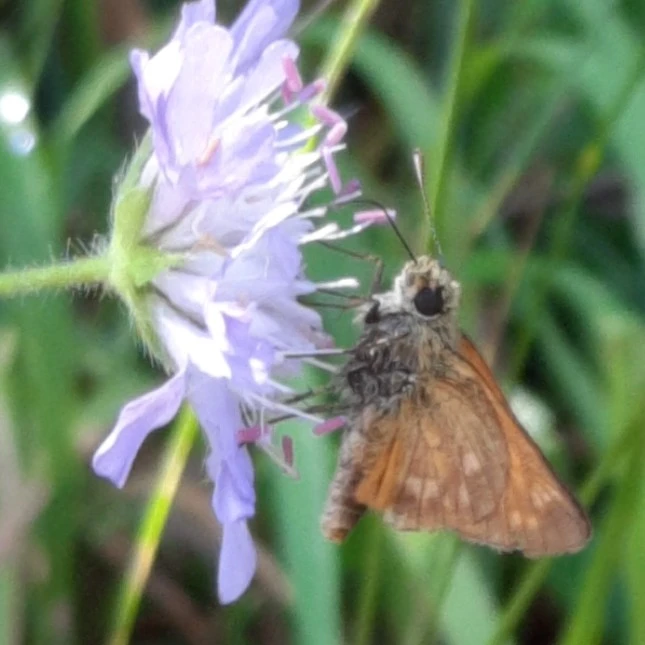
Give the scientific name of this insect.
Ochlodes sylvanus (also Ochlodes venata)
